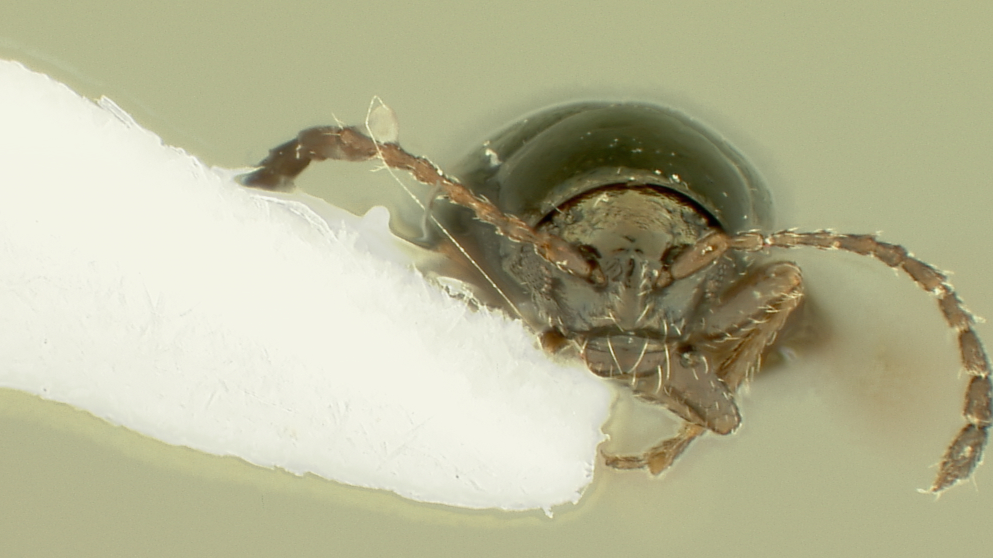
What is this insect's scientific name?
Longitarsus danilevskii
